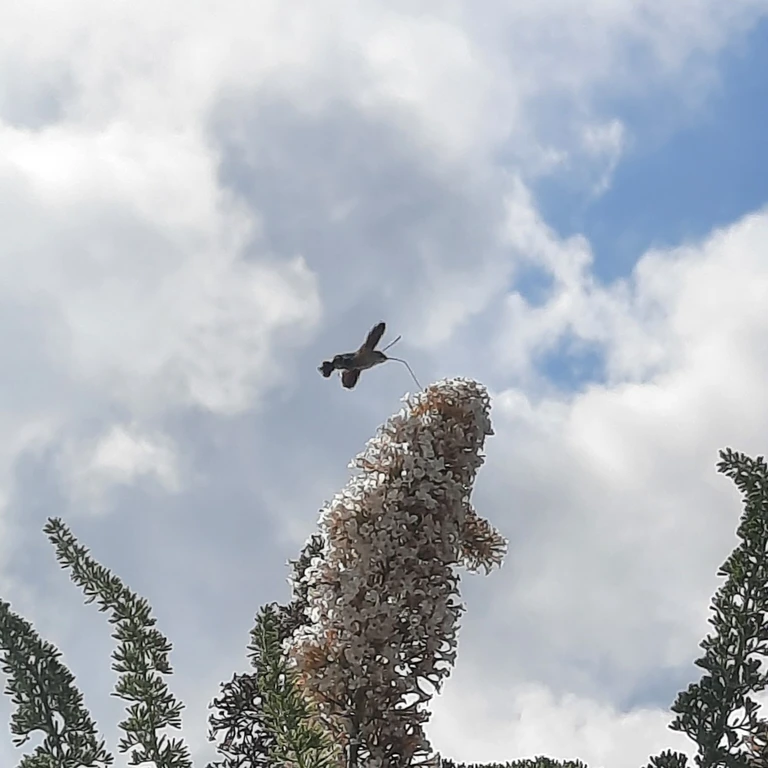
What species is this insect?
Macroglossum stellatarum
